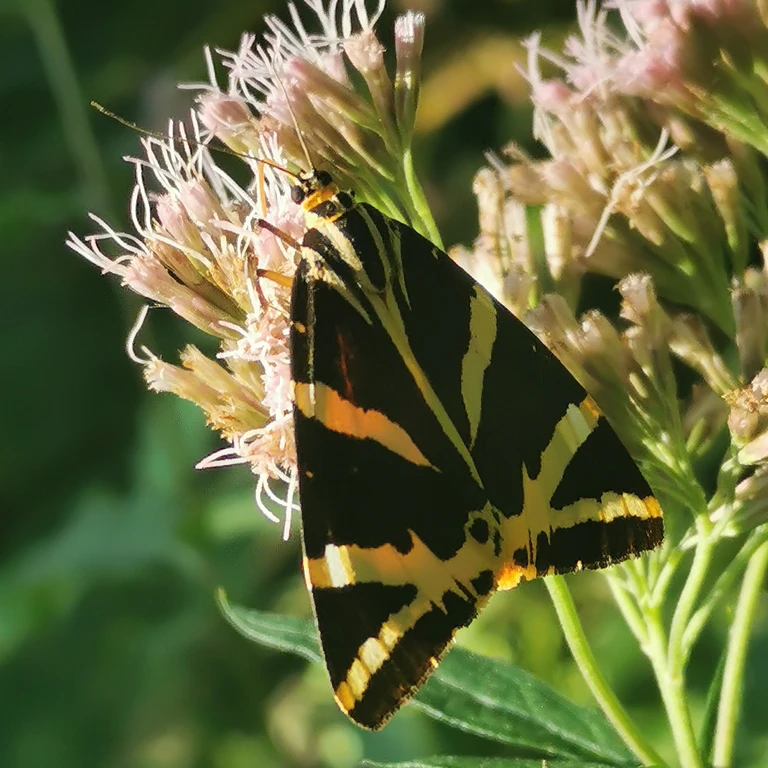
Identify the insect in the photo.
Euplagia quadripunctaria
